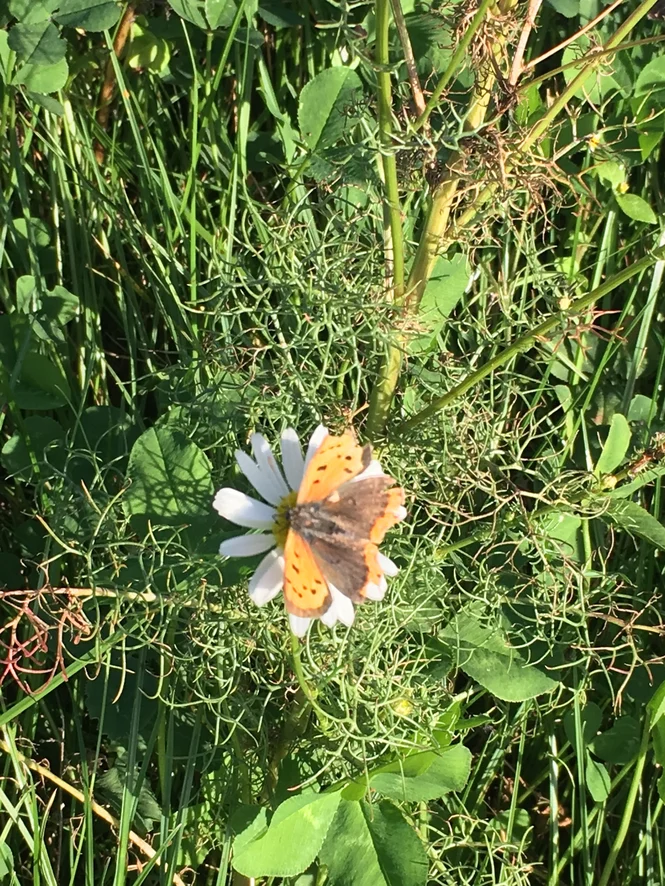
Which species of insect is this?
Lycaena phlaeas
